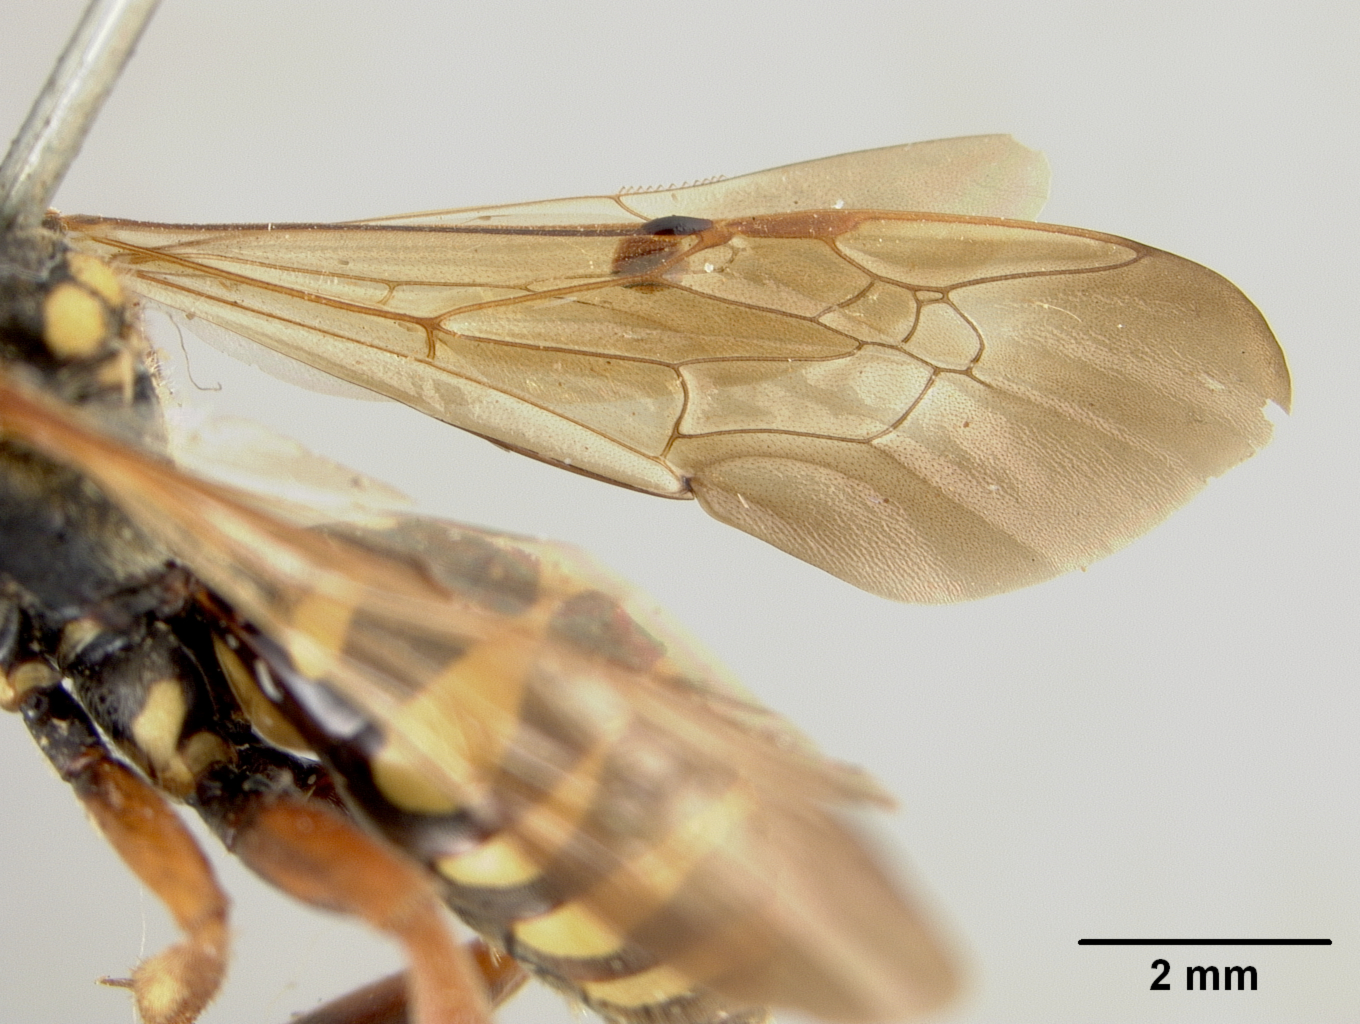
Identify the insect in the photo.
Nomada suffossa
